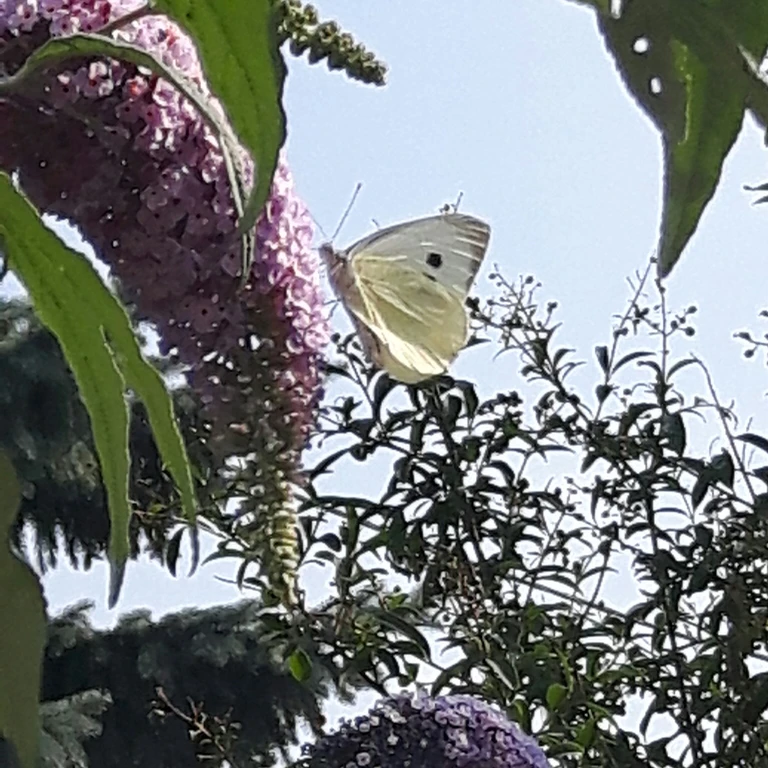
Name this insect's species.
Pieris brassicae
